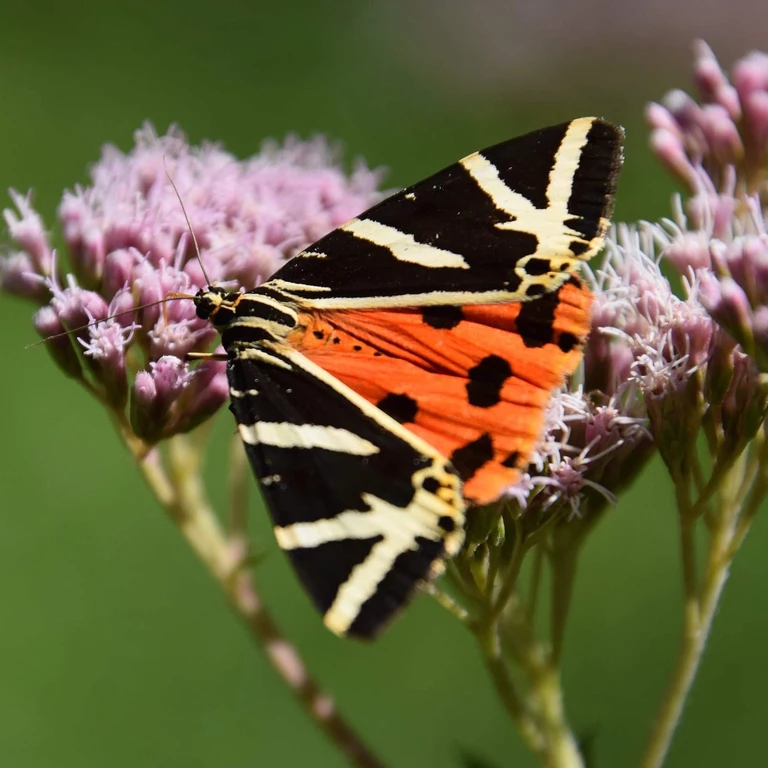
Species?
Euplagia quadripunctaria
